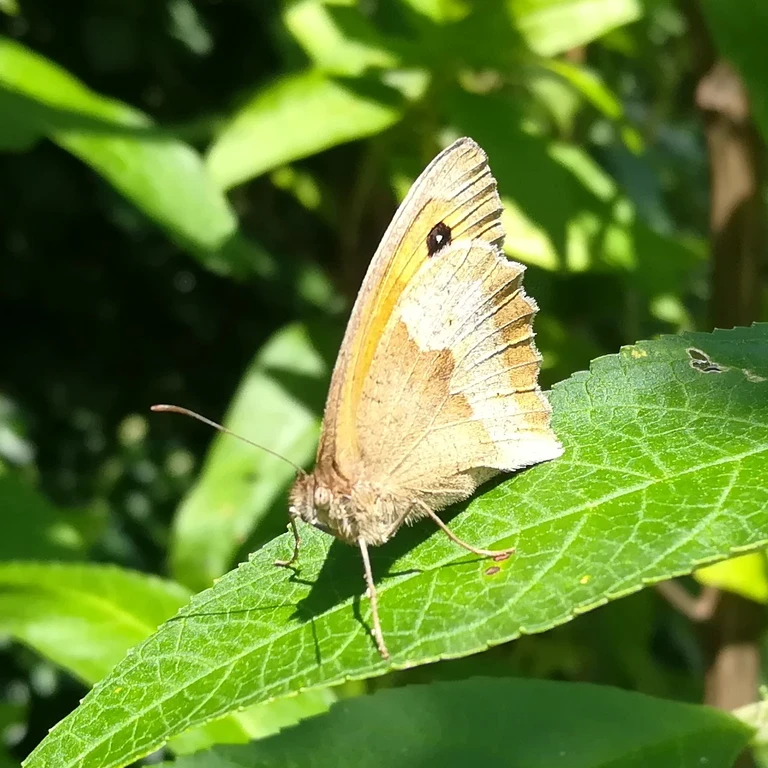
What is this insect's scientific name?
Maniola jurtina
